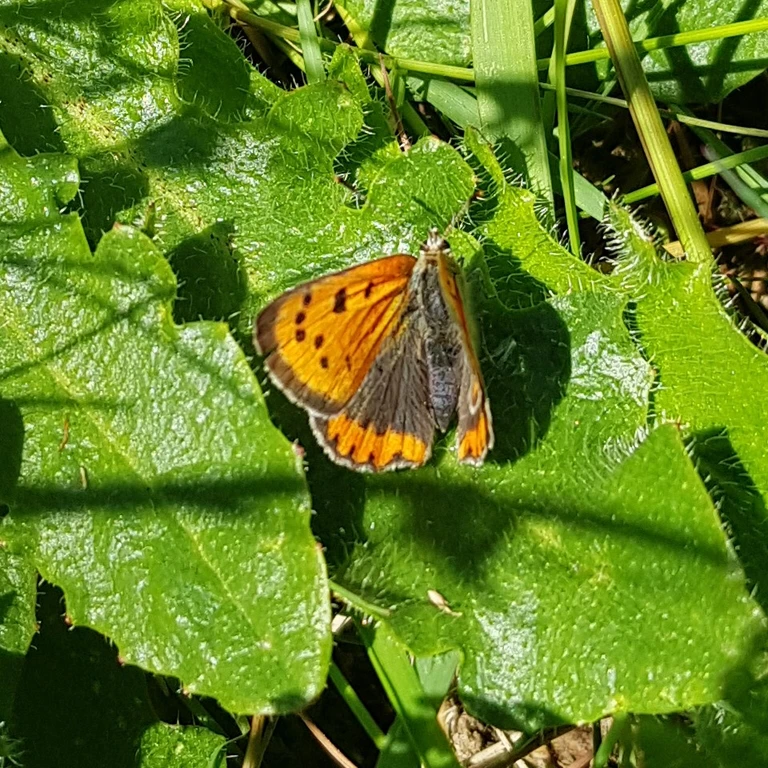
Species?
Lycaena phlaeas
